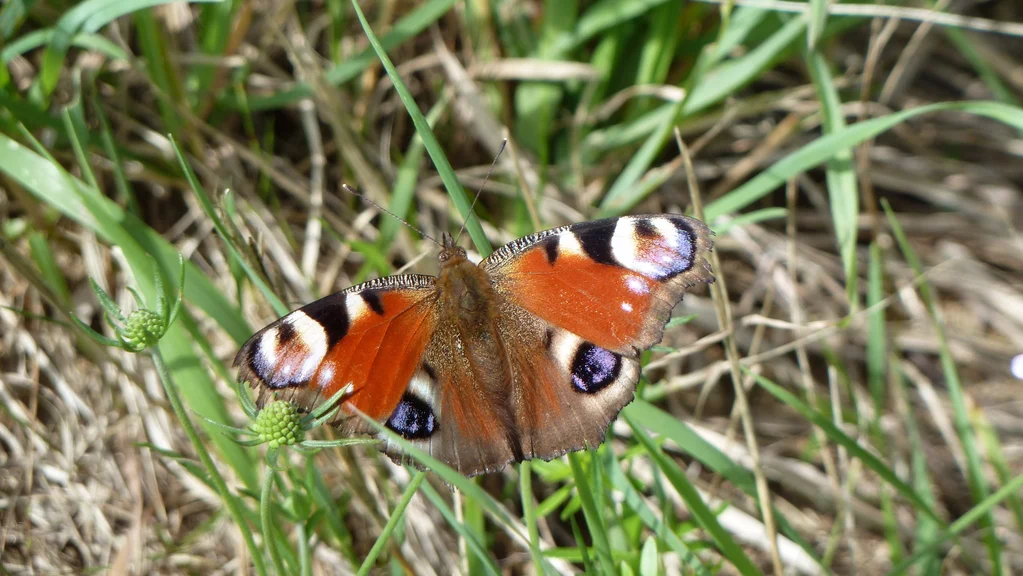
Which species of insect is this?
Aglais io
